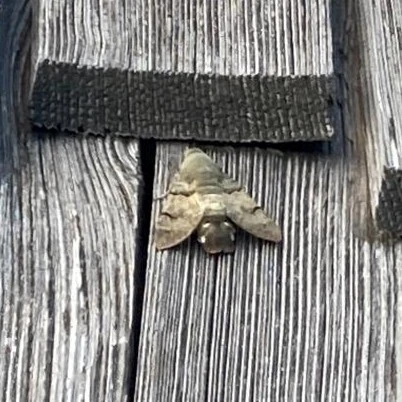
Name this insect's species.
Macroglossum stellatarum
